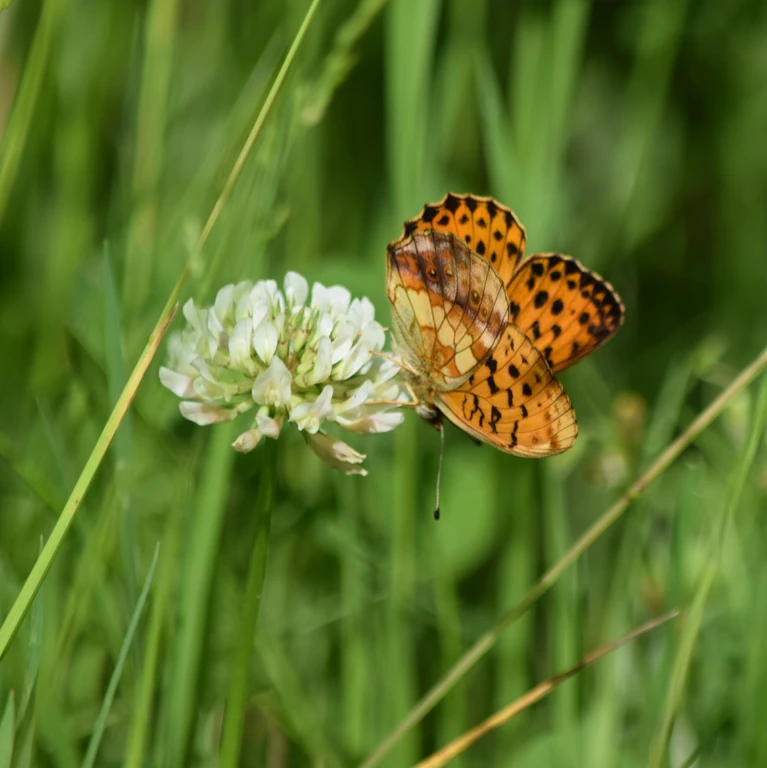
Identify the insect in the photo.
Brenthis daphne
